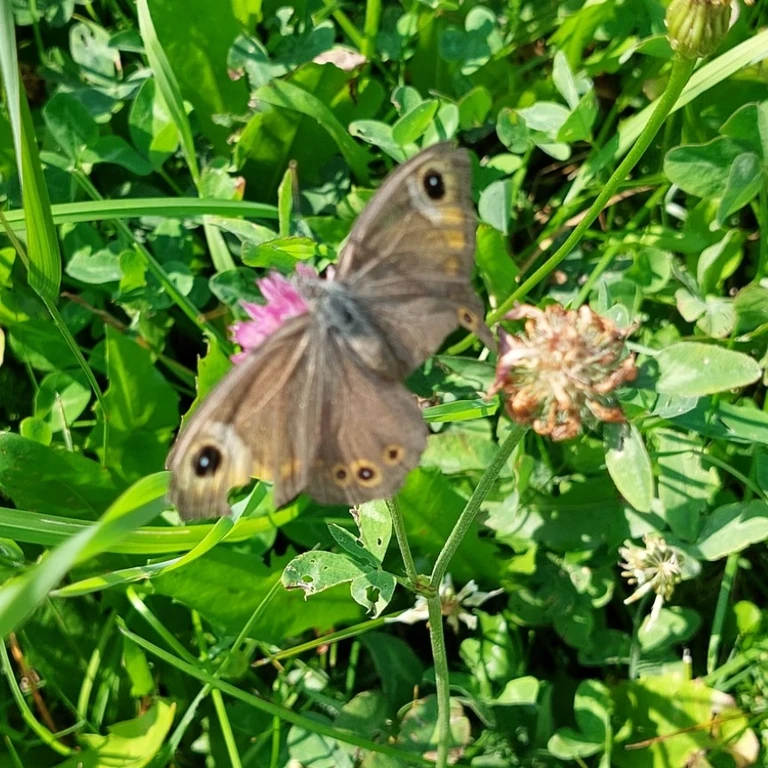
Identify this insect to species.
Lasiommata maera (also Pararge maera)
